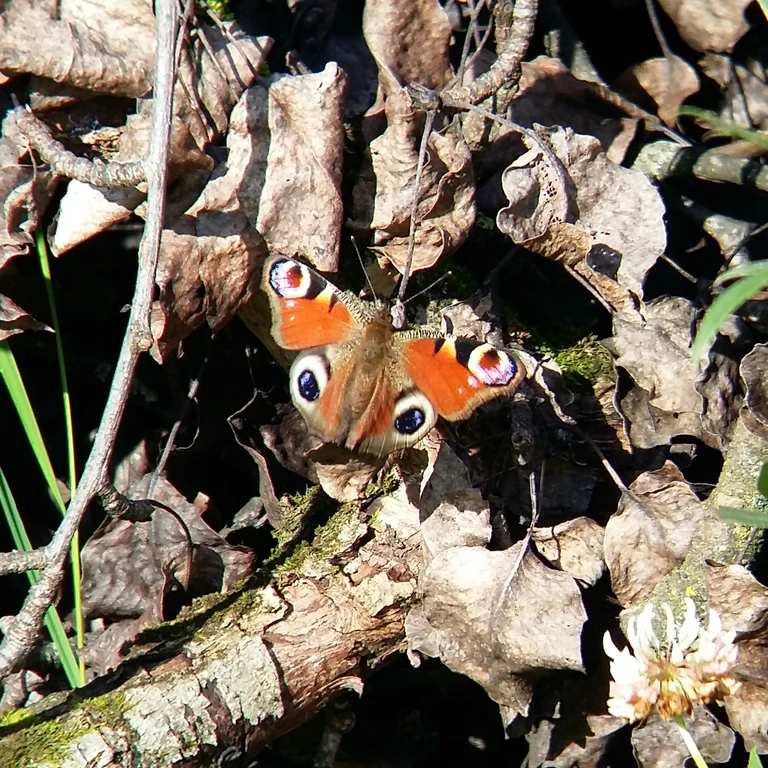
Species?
Aglais io
